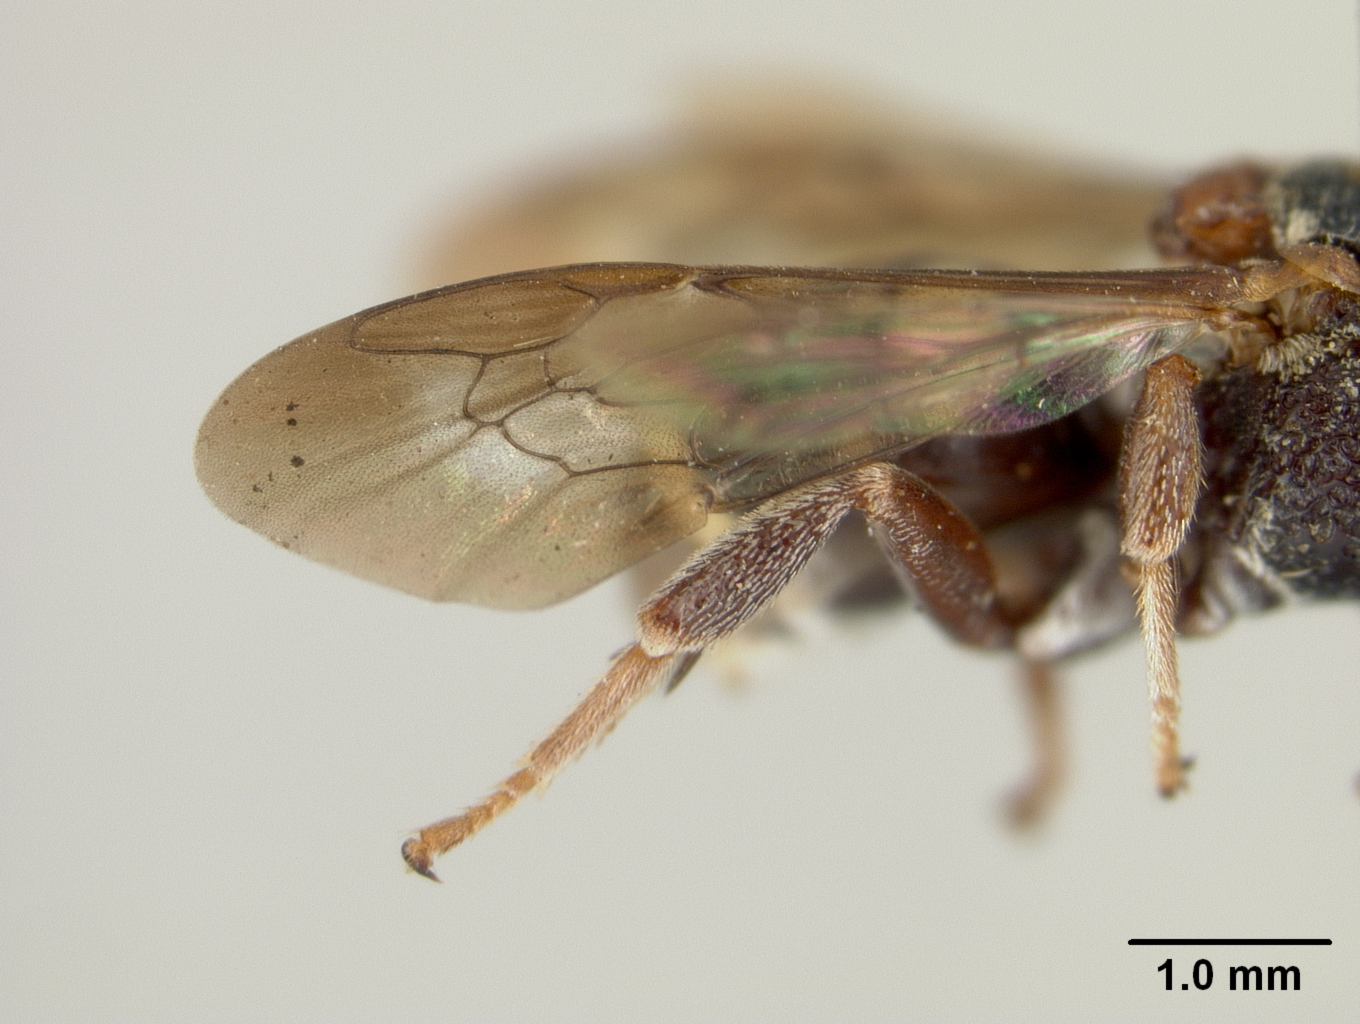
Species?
Epeolus bifasciatus
